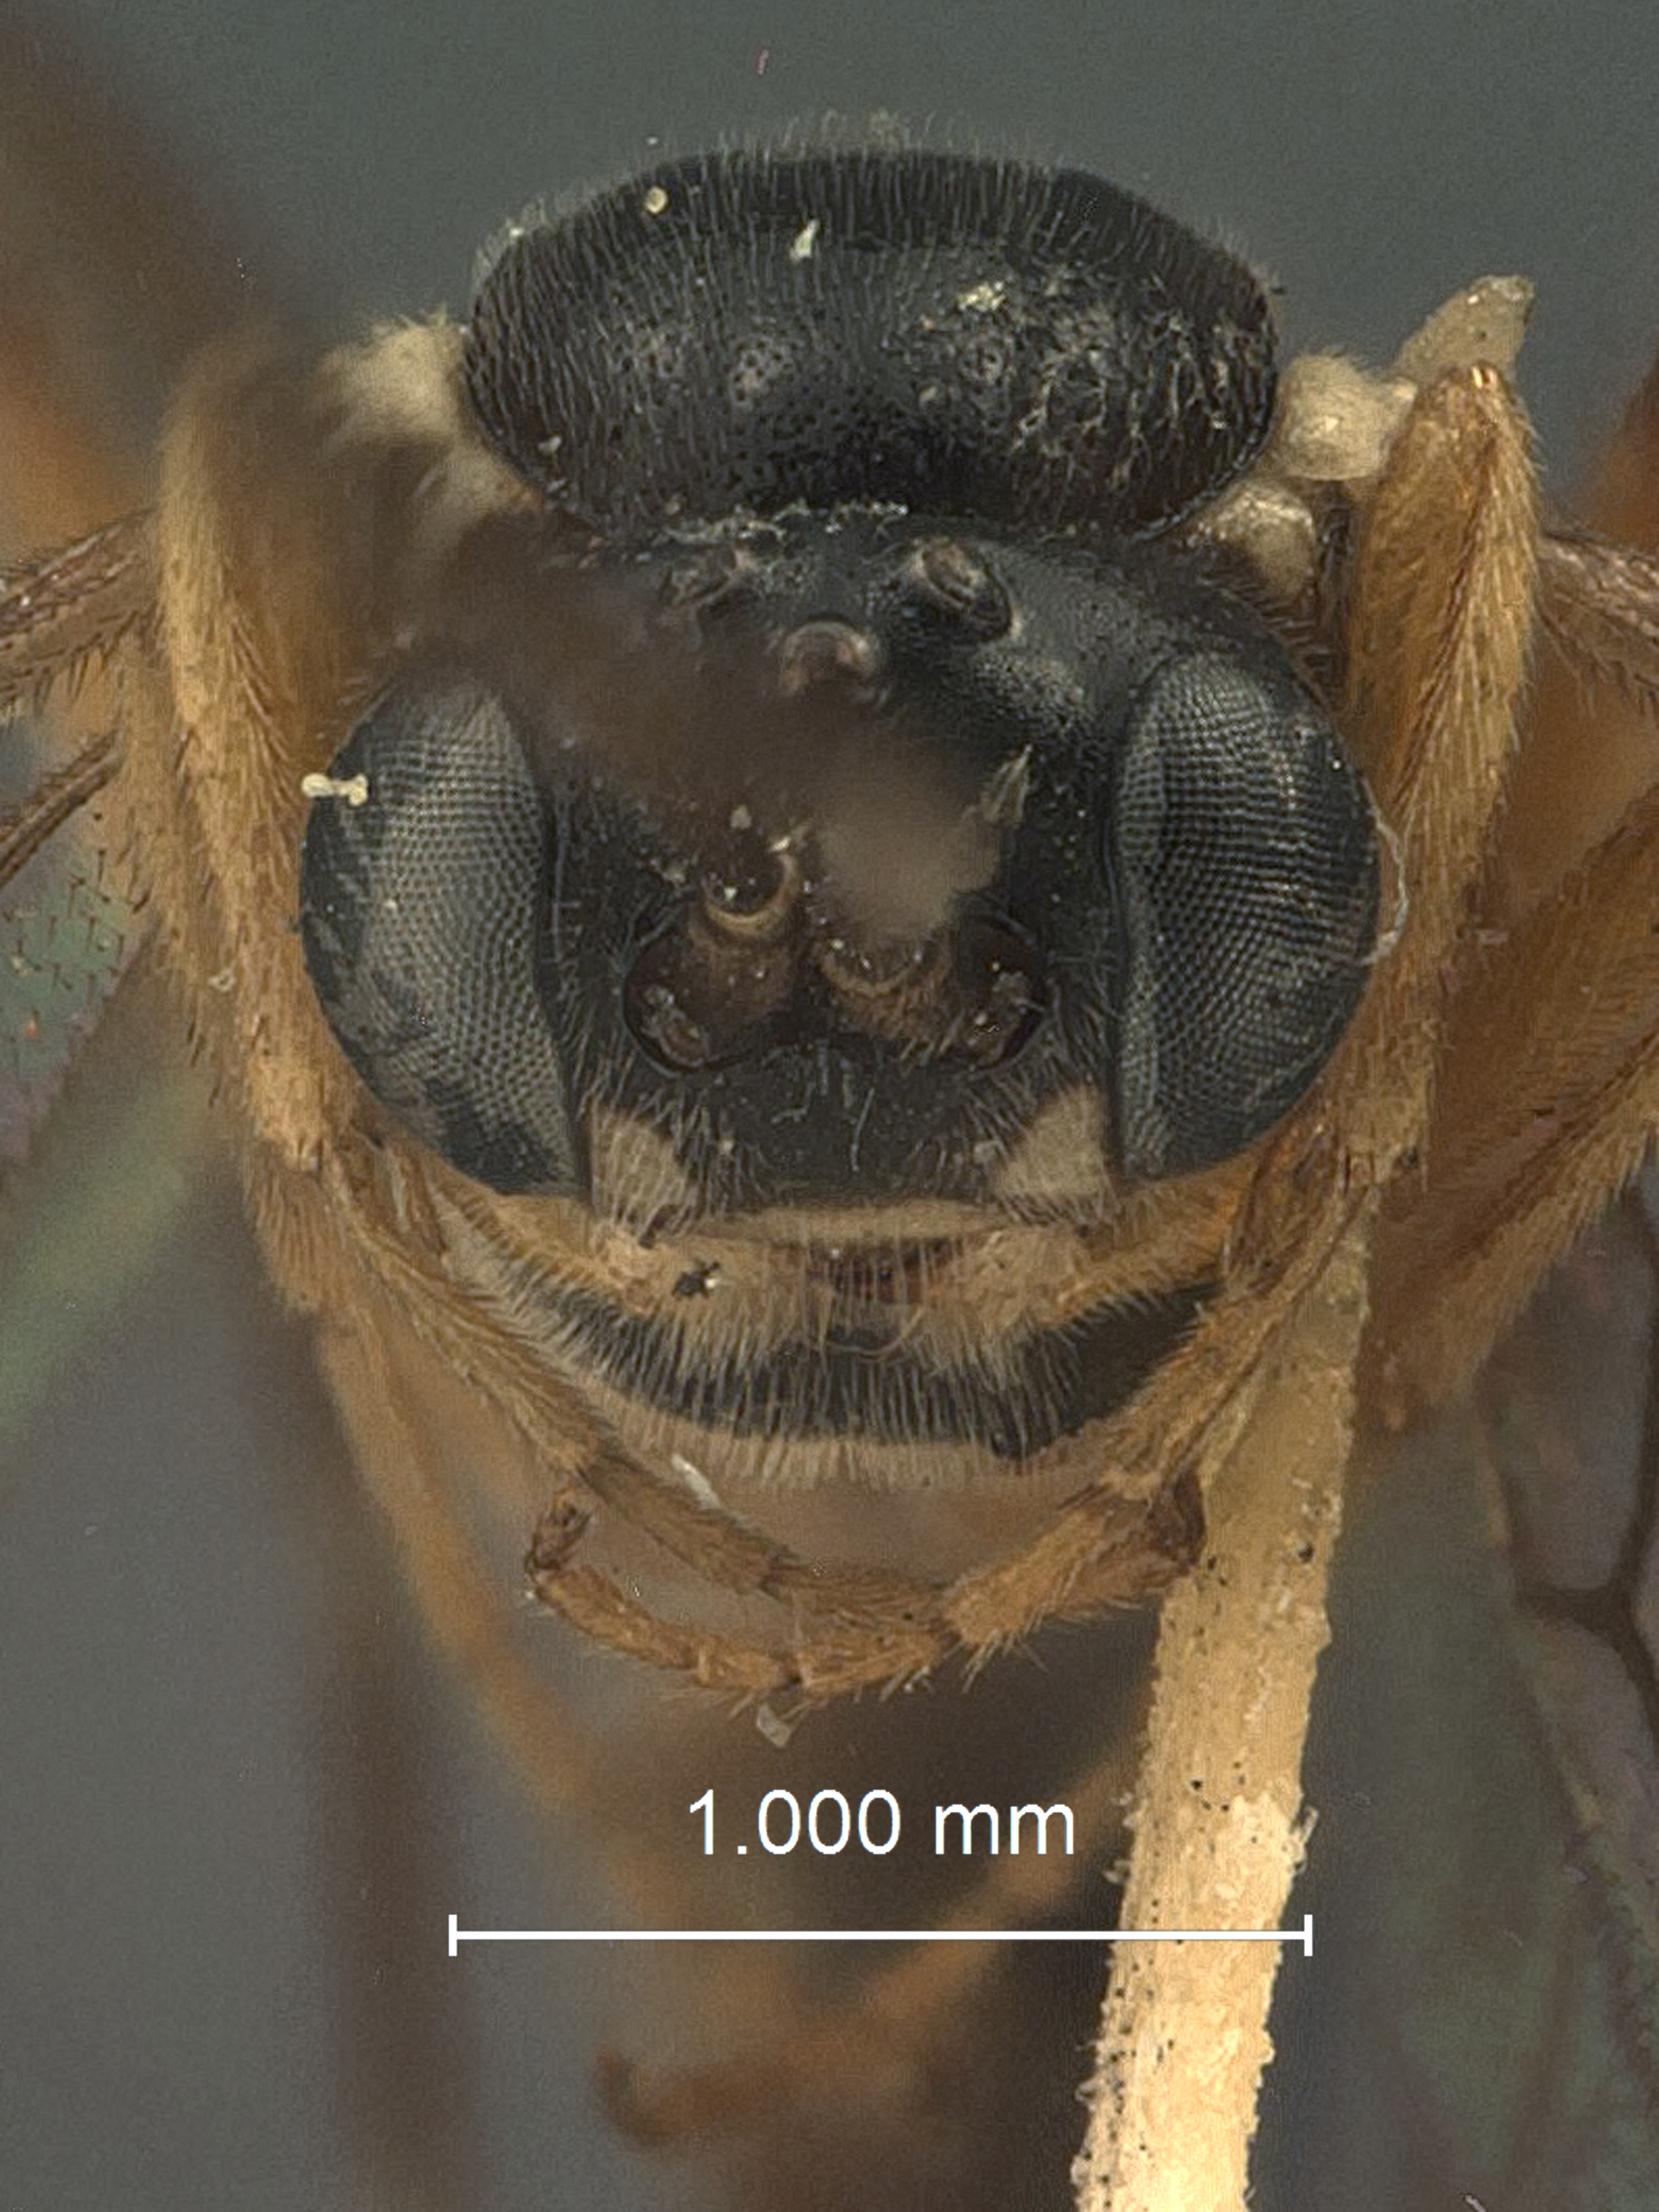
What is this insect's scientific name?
Lamachus tsugae
